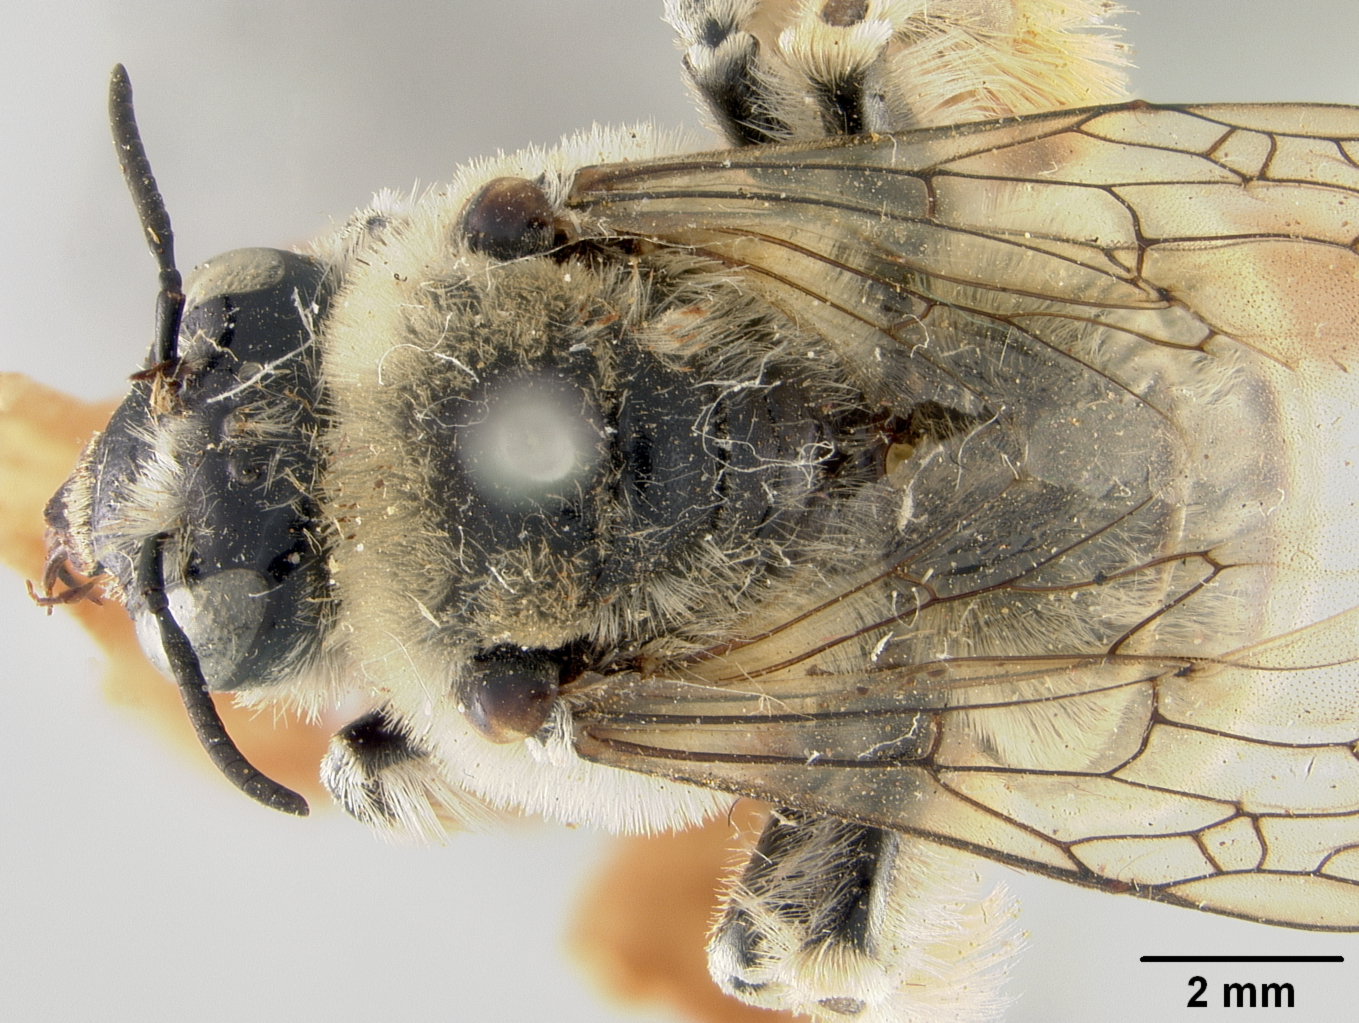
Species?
Diadasia megamorpha
